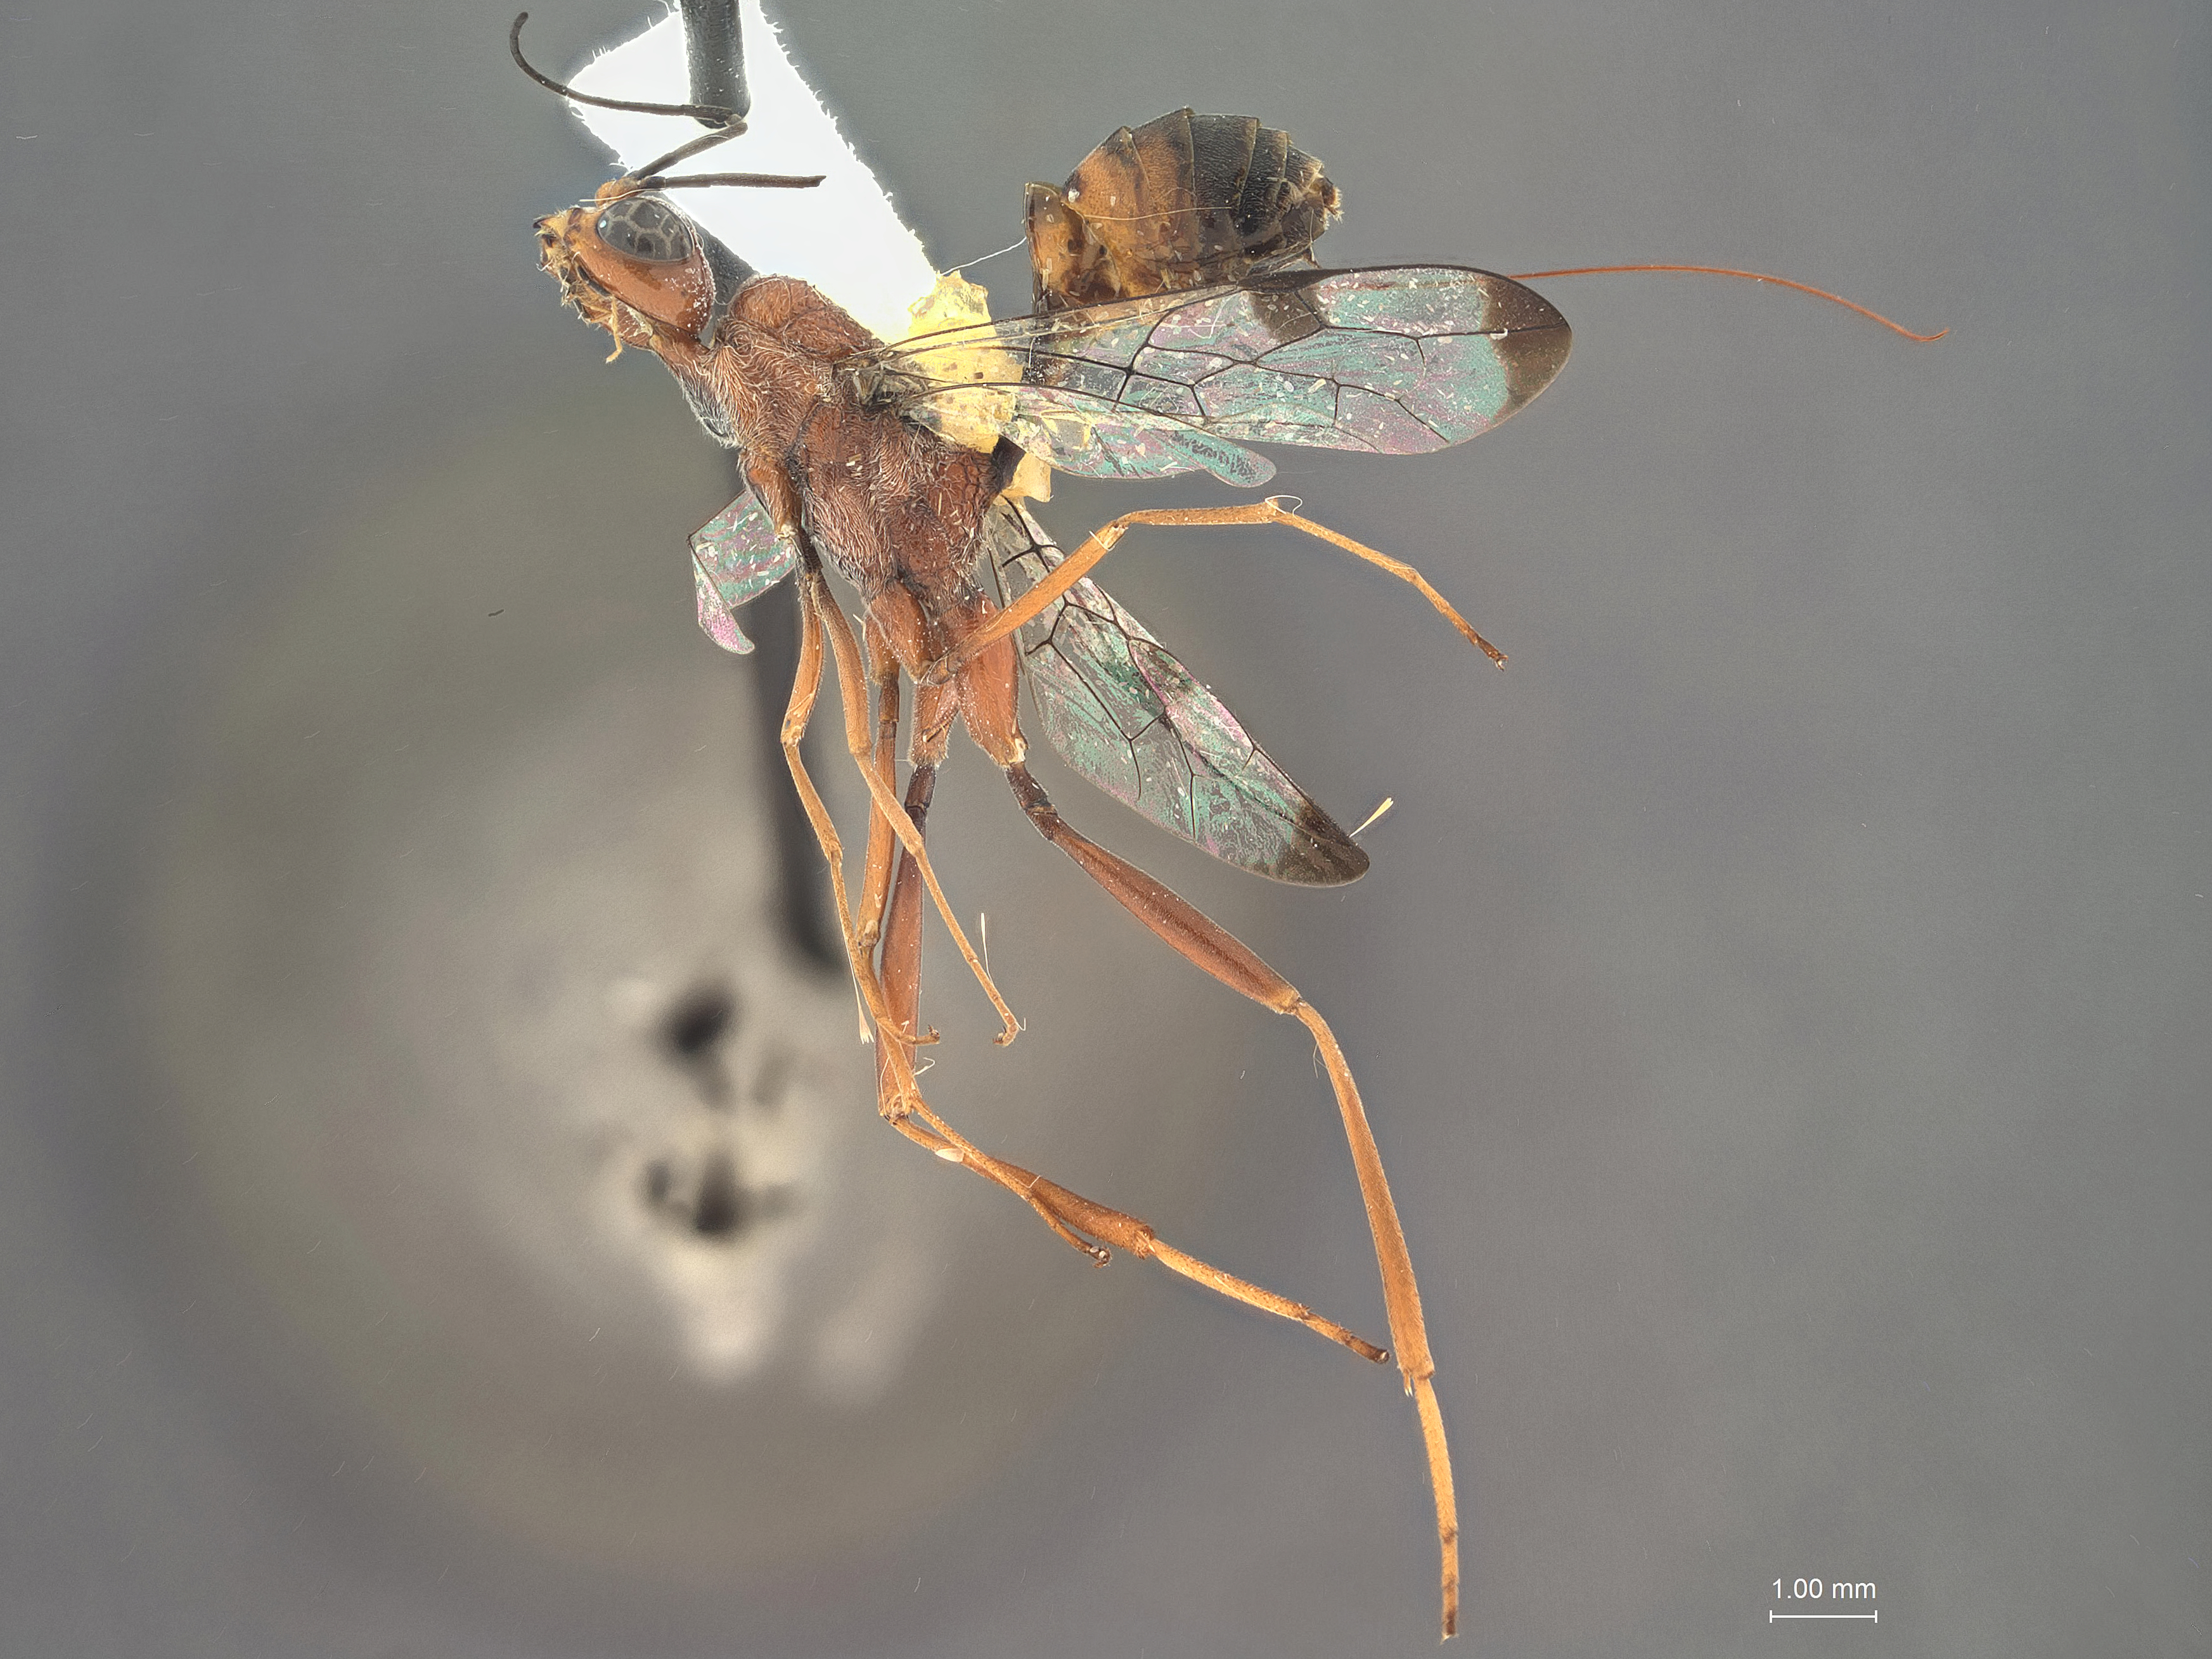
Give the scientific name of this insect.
Pristaulacus tamaulipas
